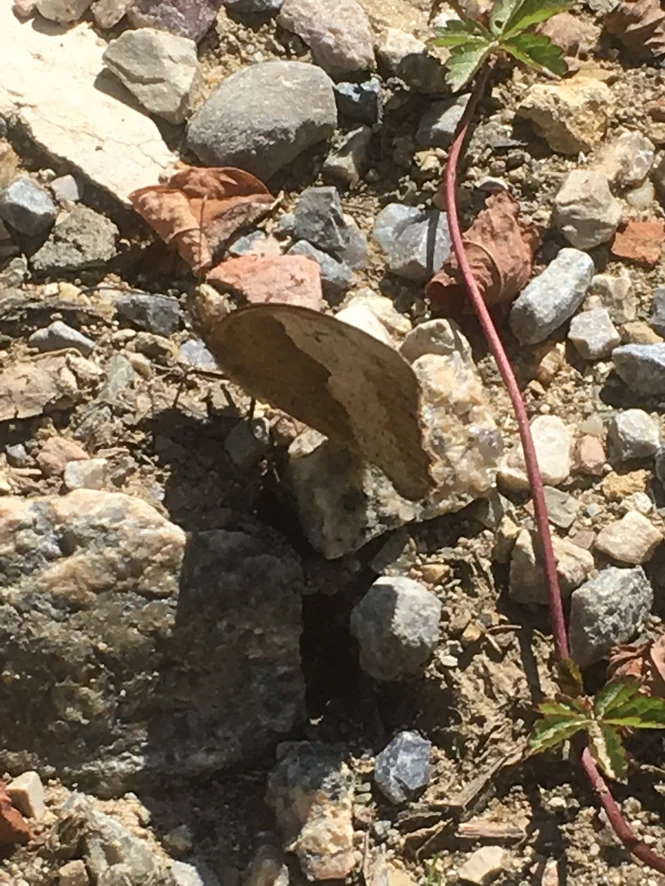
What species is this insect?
Maniola jurtina
